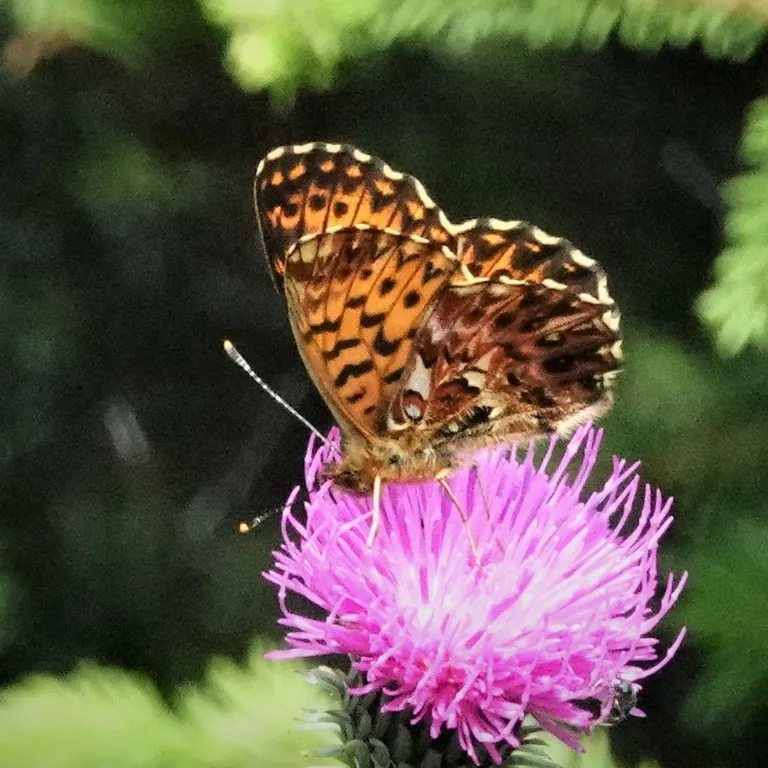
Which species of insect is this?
Boloria titania
